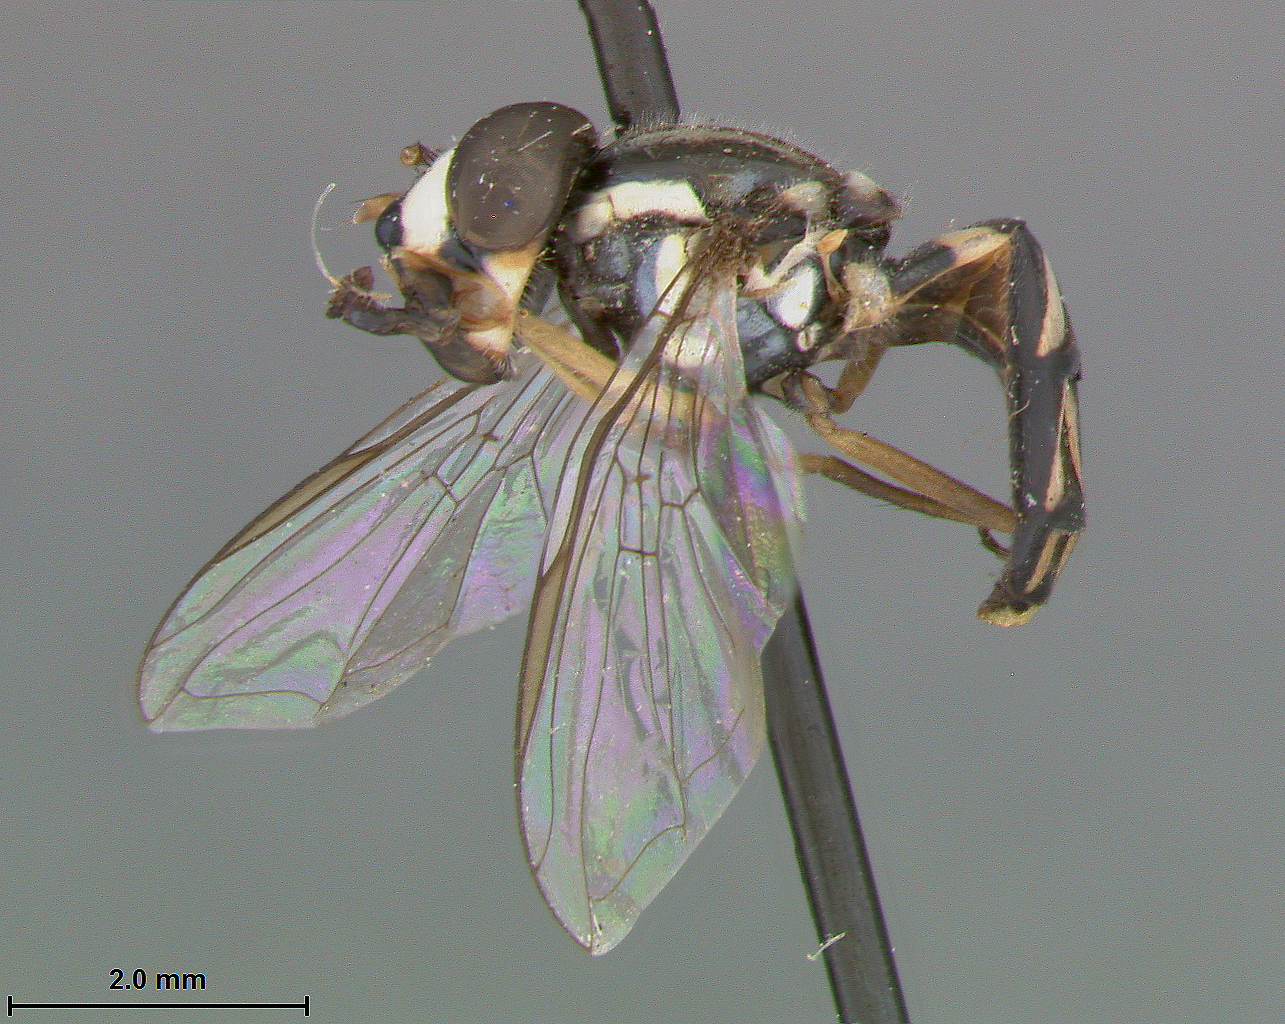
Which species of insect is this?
Allograpta piurana
